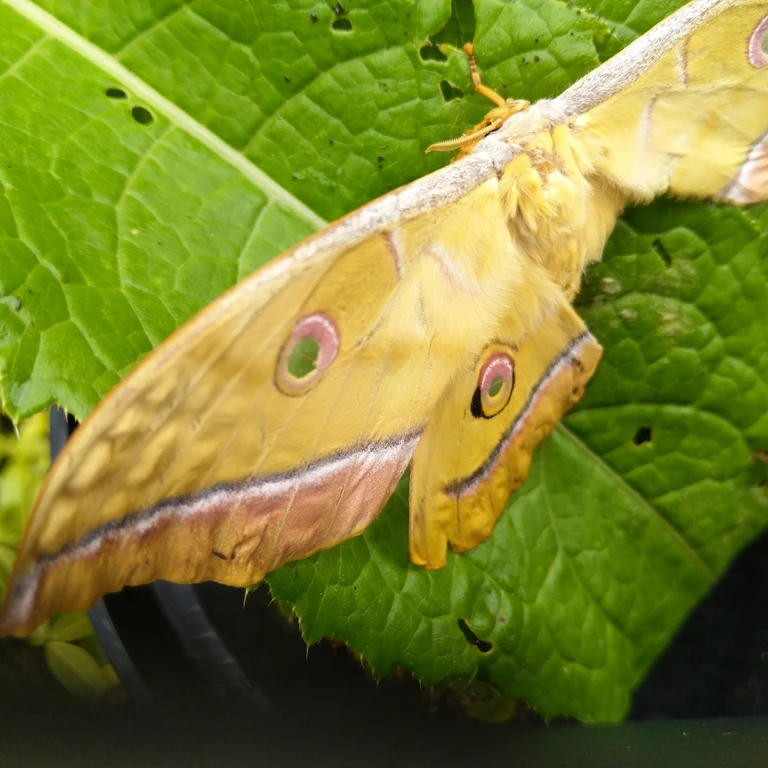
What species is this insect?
Antheraea yamamai
